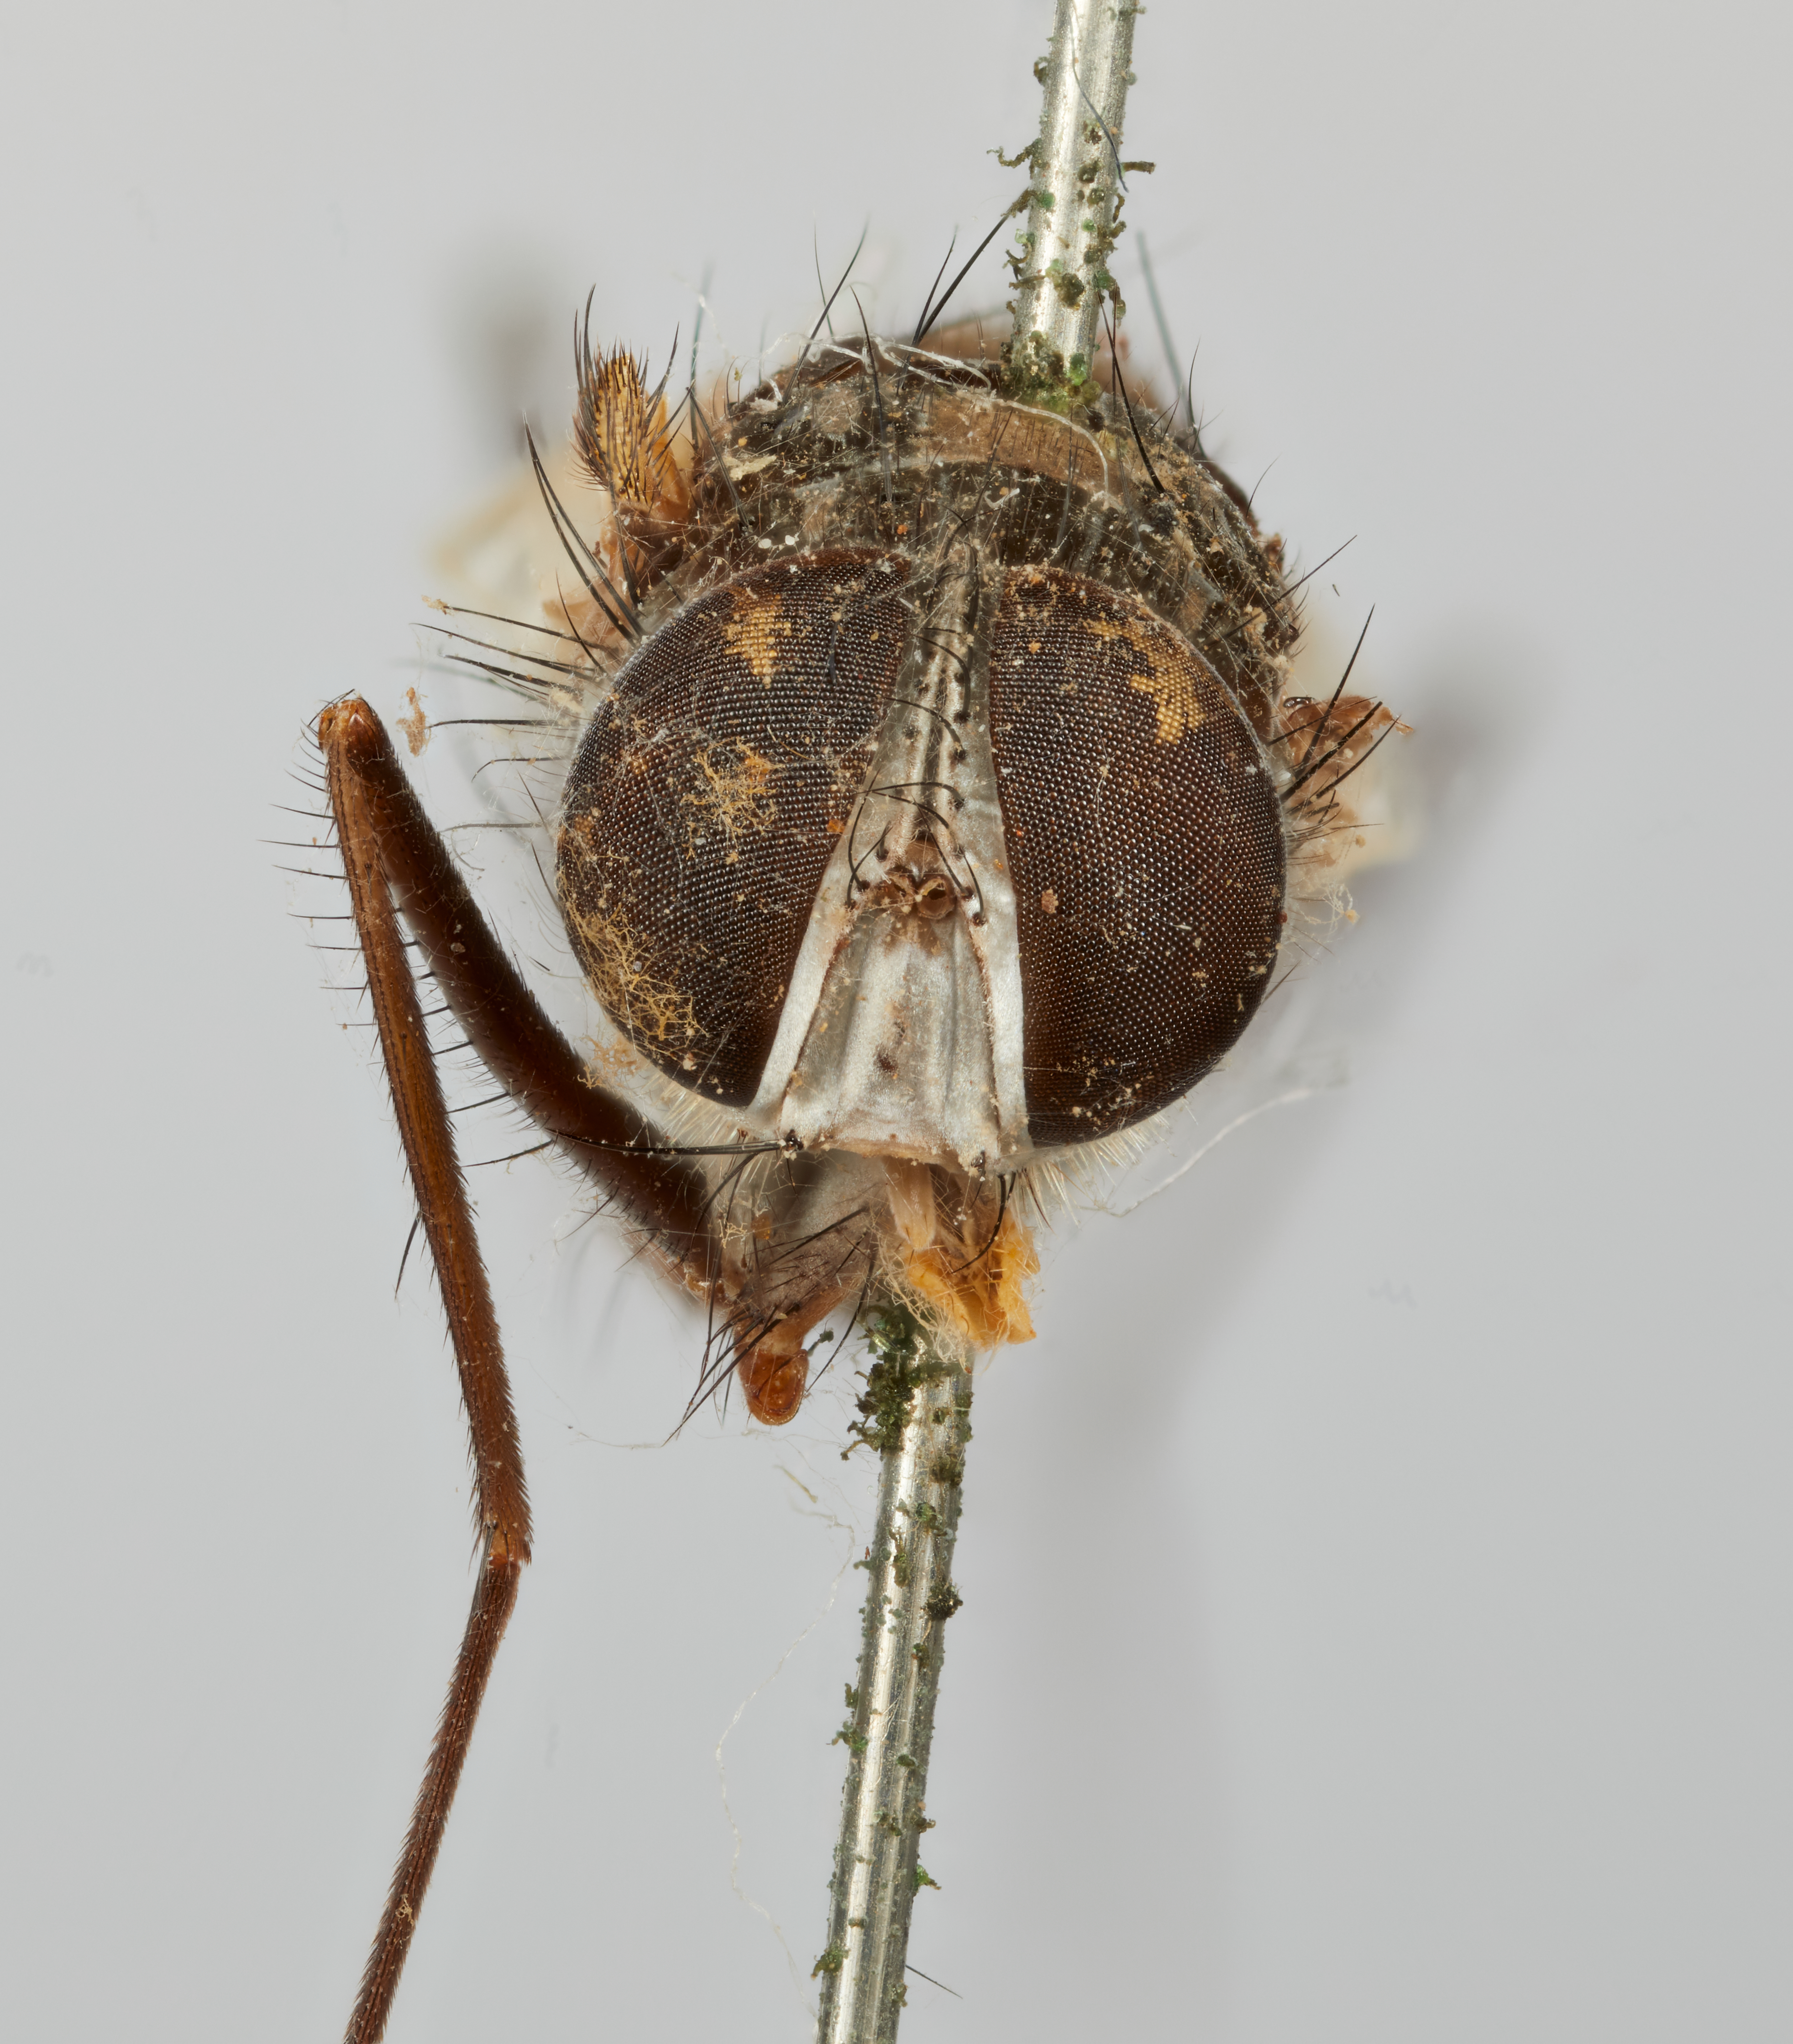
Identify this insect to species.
Uroeuantha longipes
